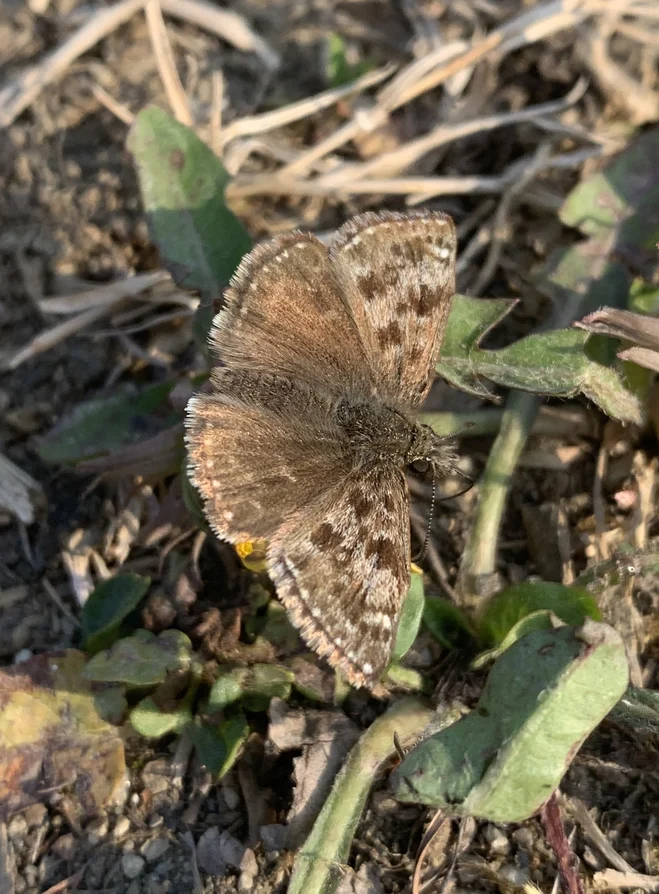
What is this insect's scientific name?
Erynnis tages
